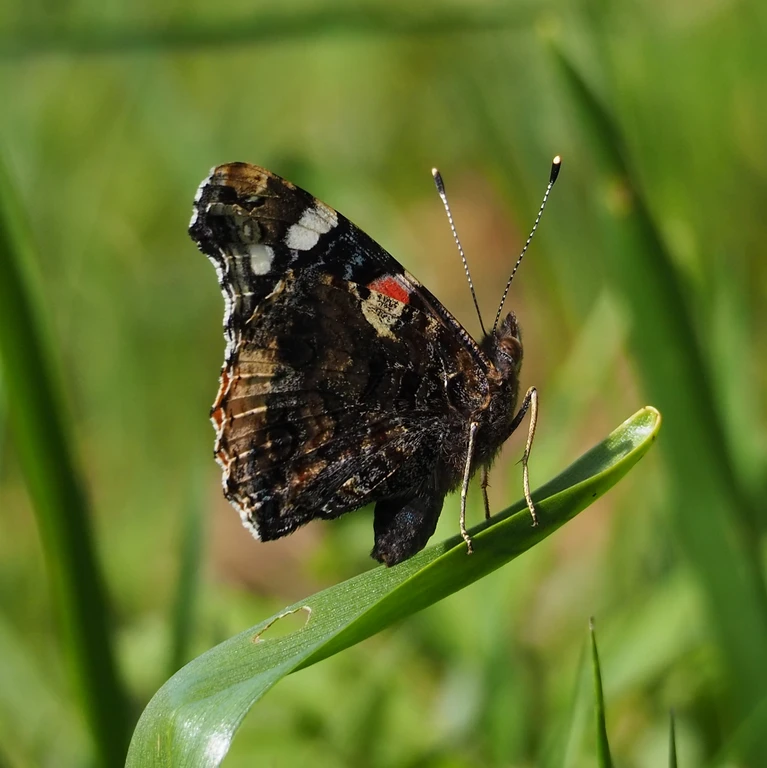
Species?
Vanessa atalanta
